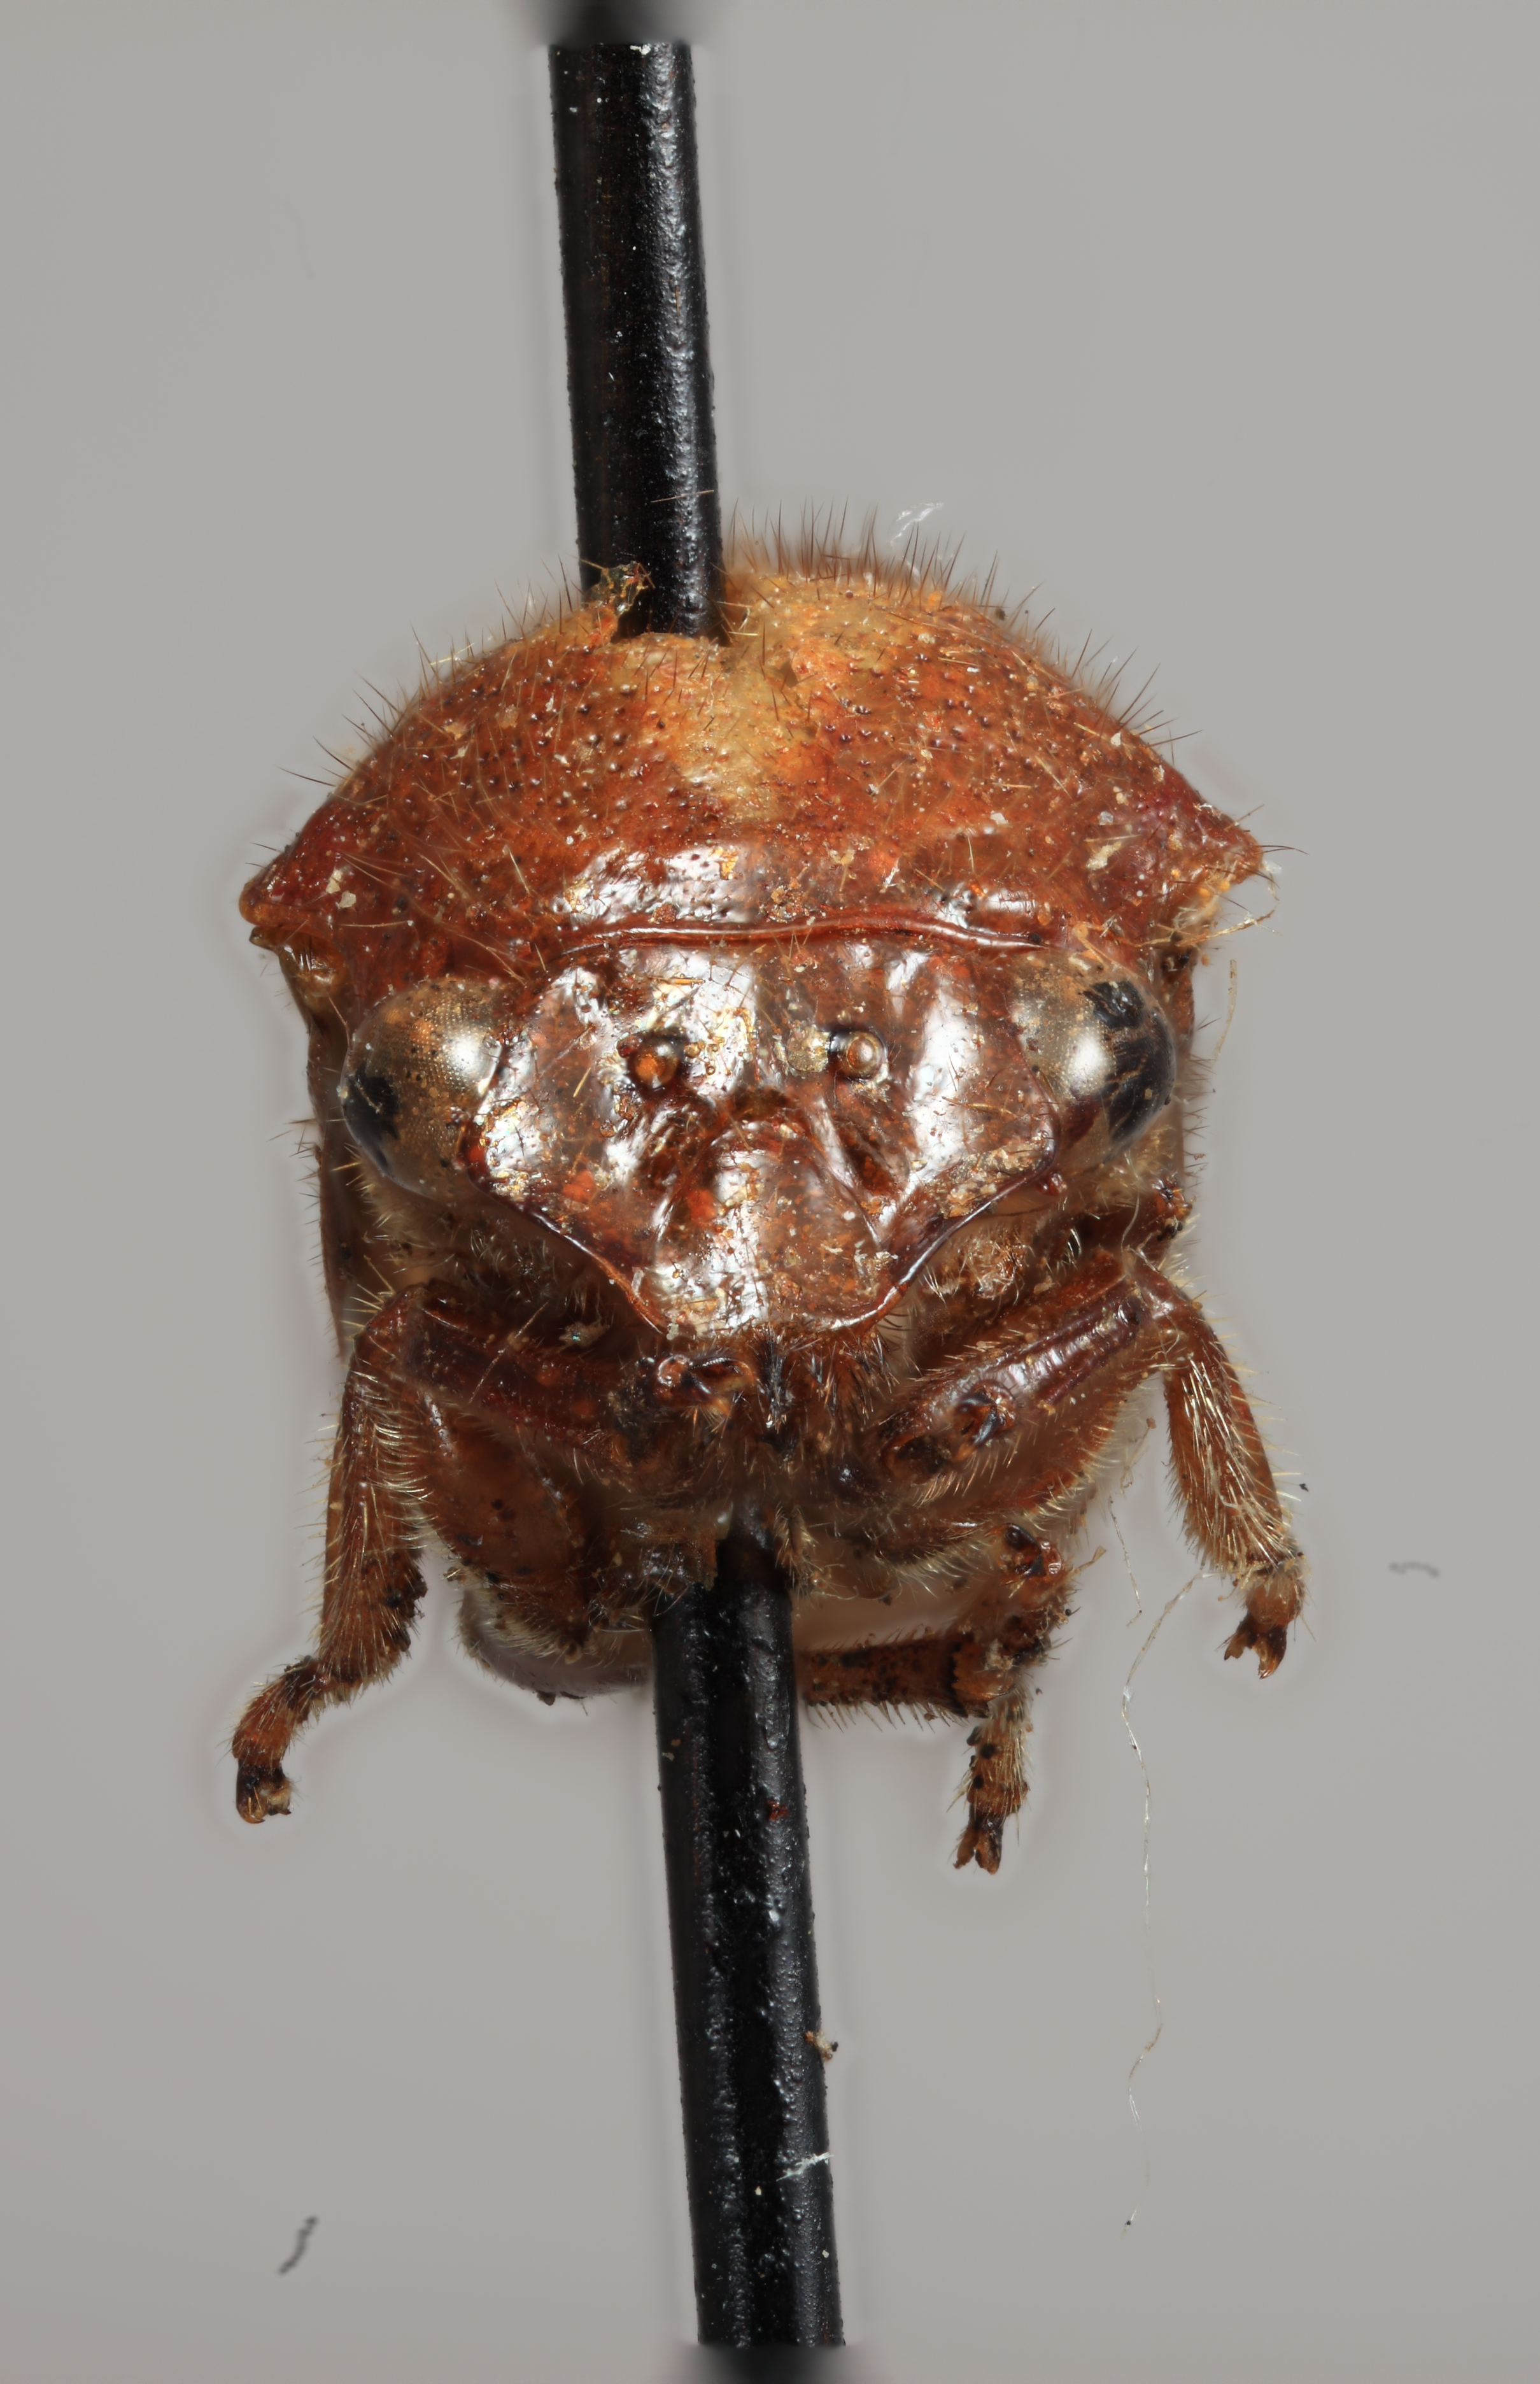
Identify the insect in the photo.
Boethoos hirsuta
